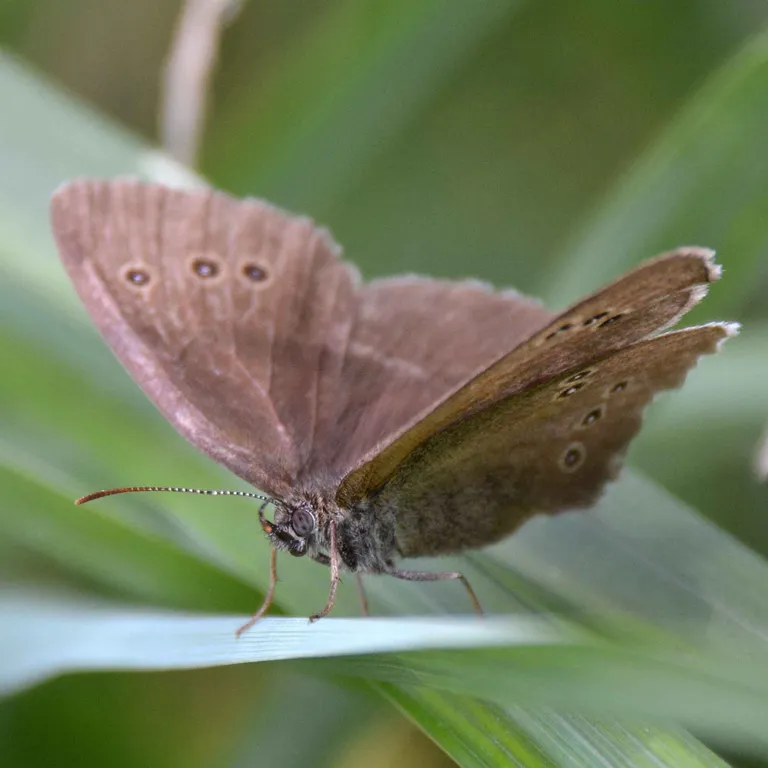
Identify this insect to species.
Aphantopus hyperantus
